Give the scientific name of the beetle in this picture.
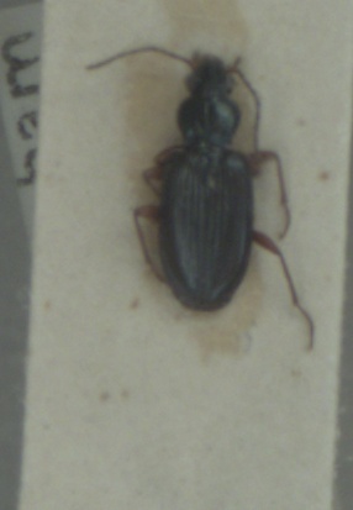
Bembidion decorum
